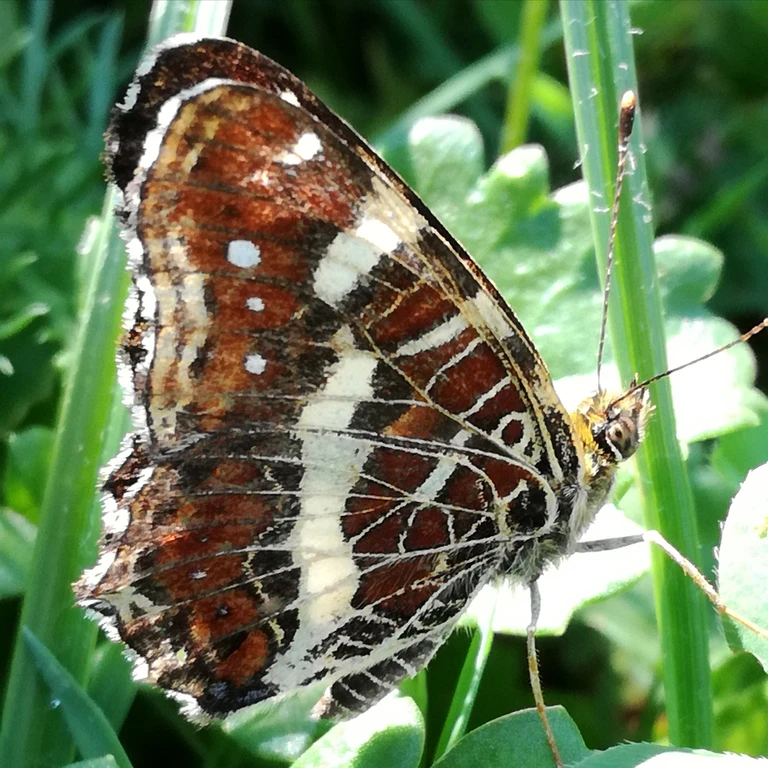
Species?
Araschnia levana
